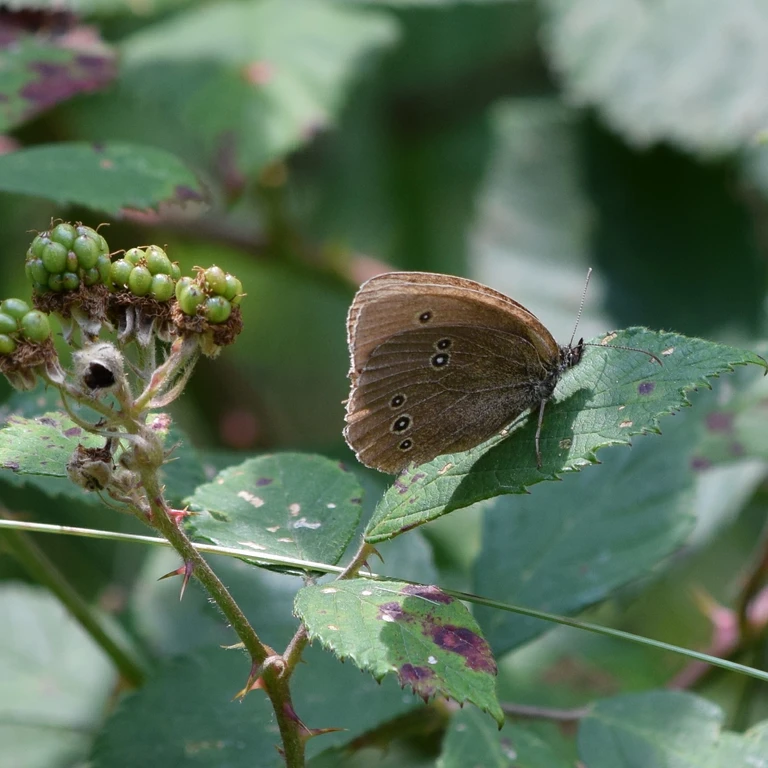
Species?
Aphantopus hyperantus
